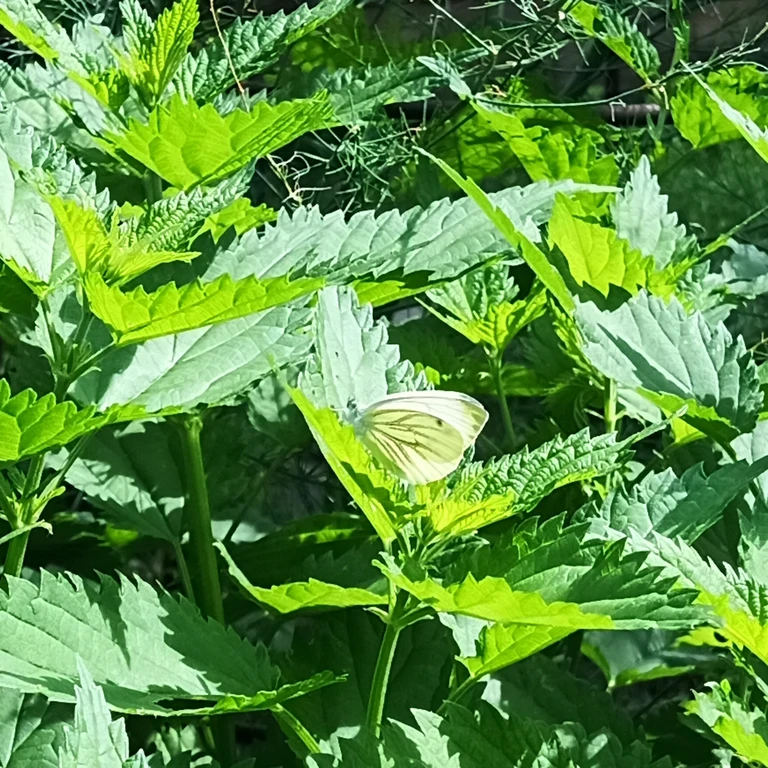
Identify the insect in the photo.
Pieris napi
